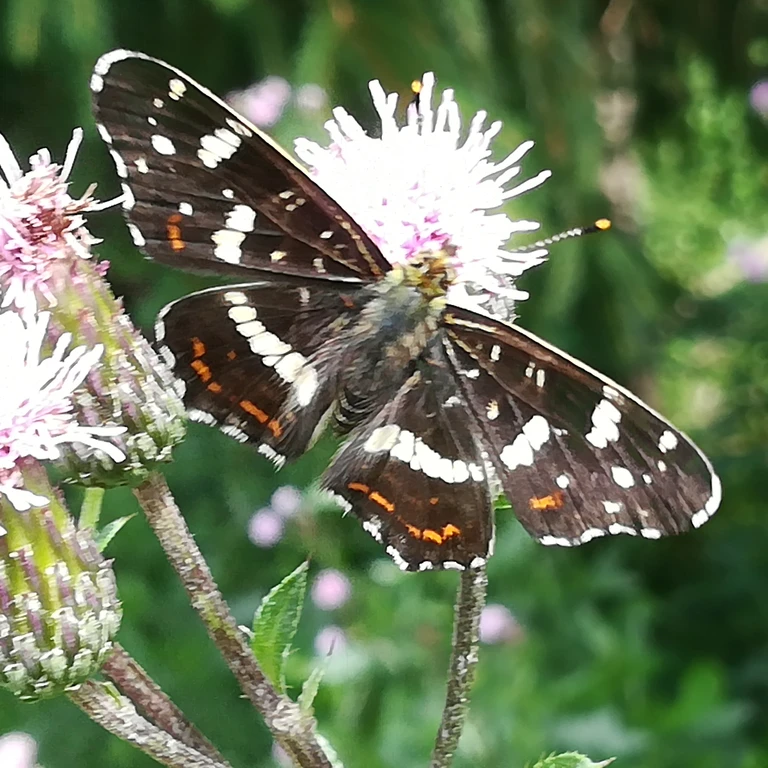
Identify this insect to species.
Araschnia levana
